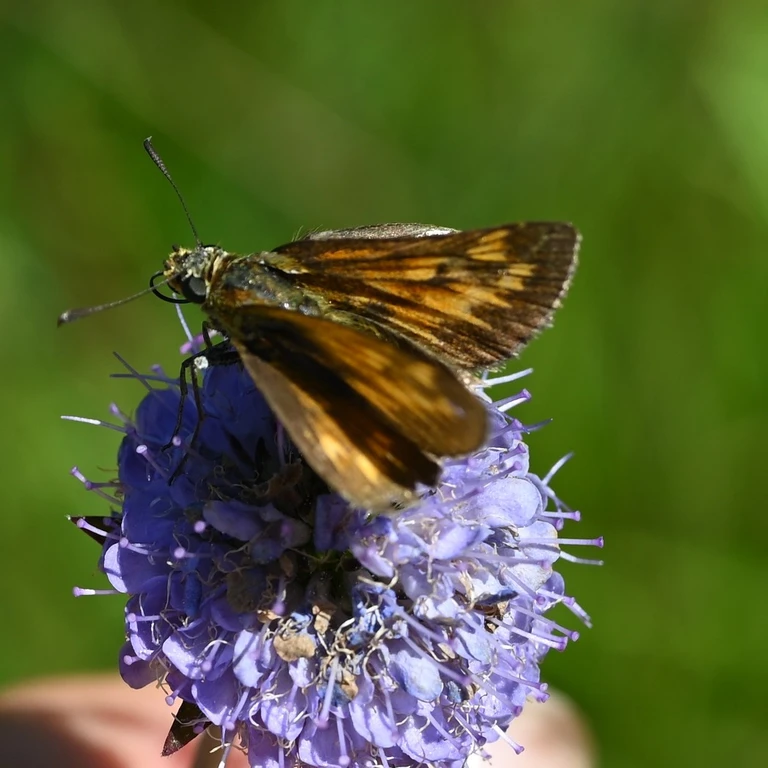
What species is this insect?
Ochlodes sylvanus (also Ochlodes venata)
